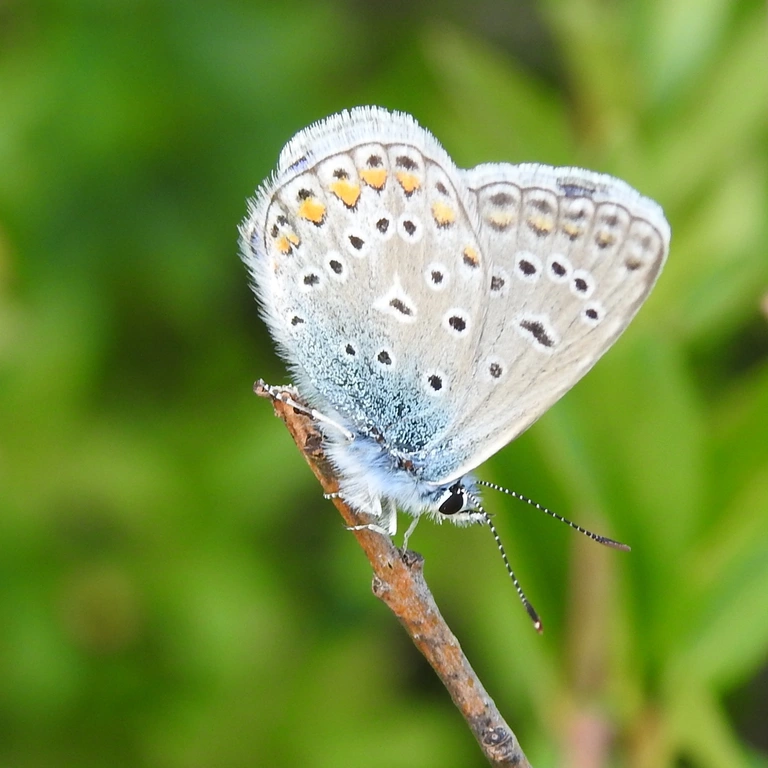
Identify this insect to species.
Polyommatus icarus
